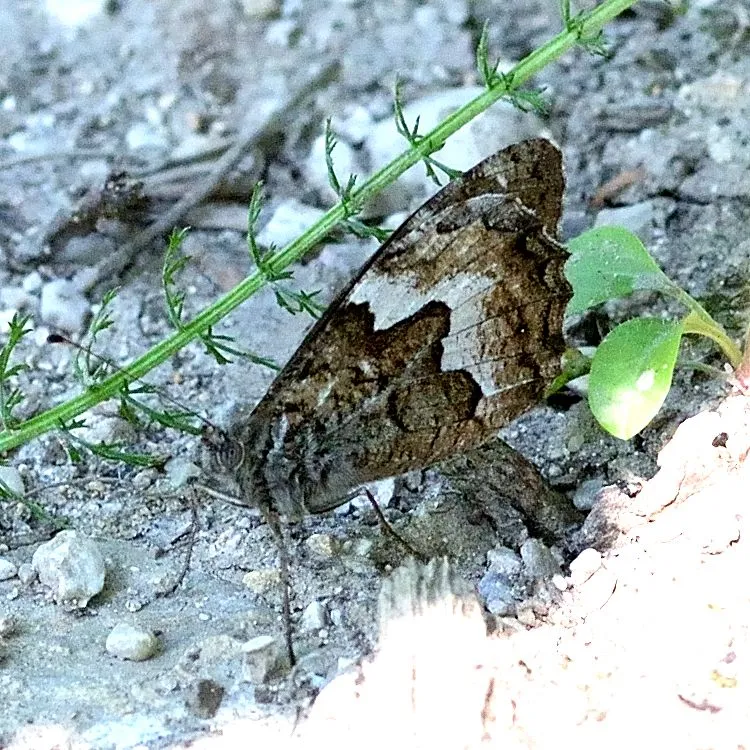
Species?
Hipparchia semele
